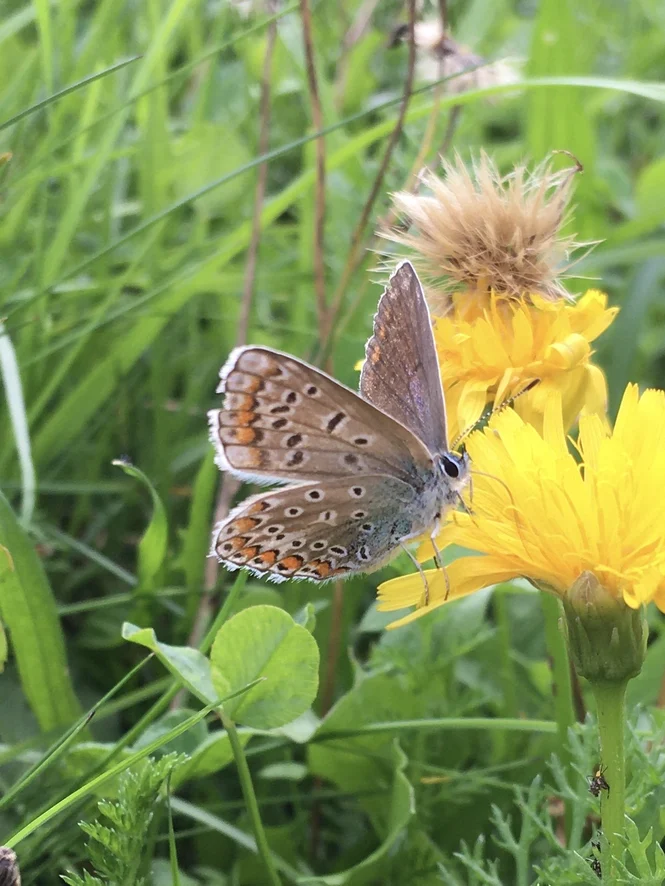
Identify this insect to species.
Polyommatus icarus
